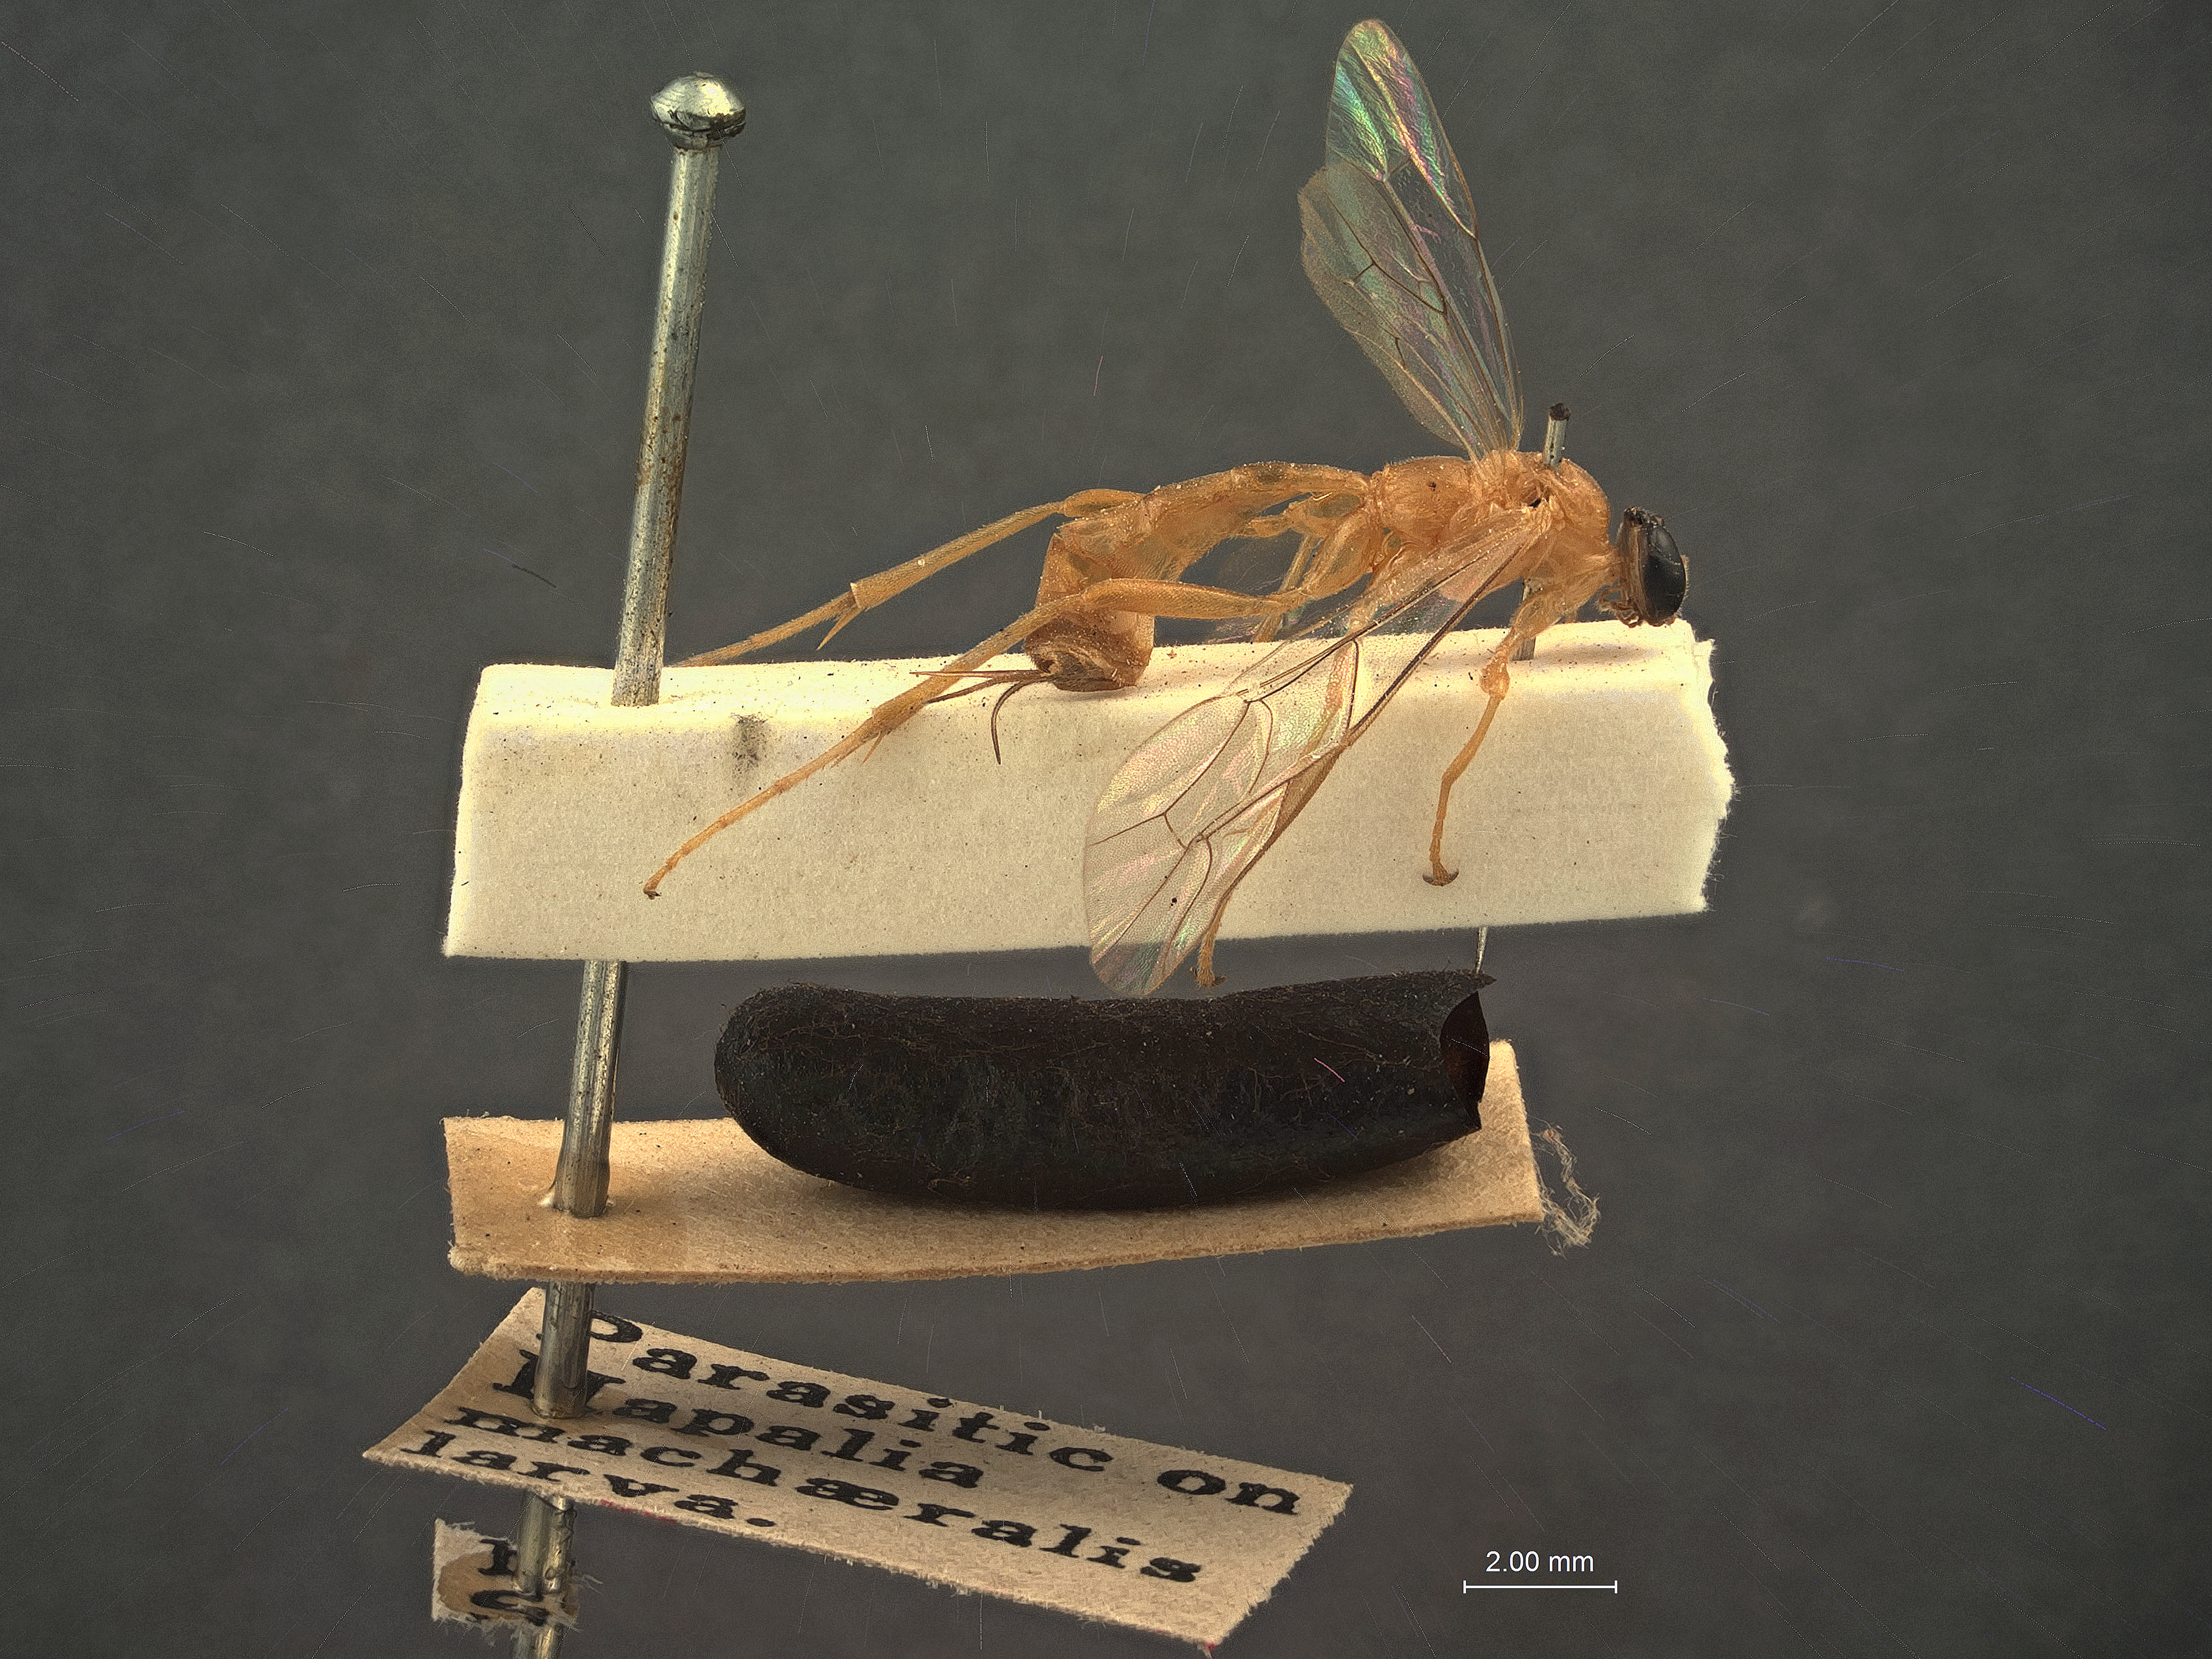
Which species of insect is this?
Anomaloctenus melleus
